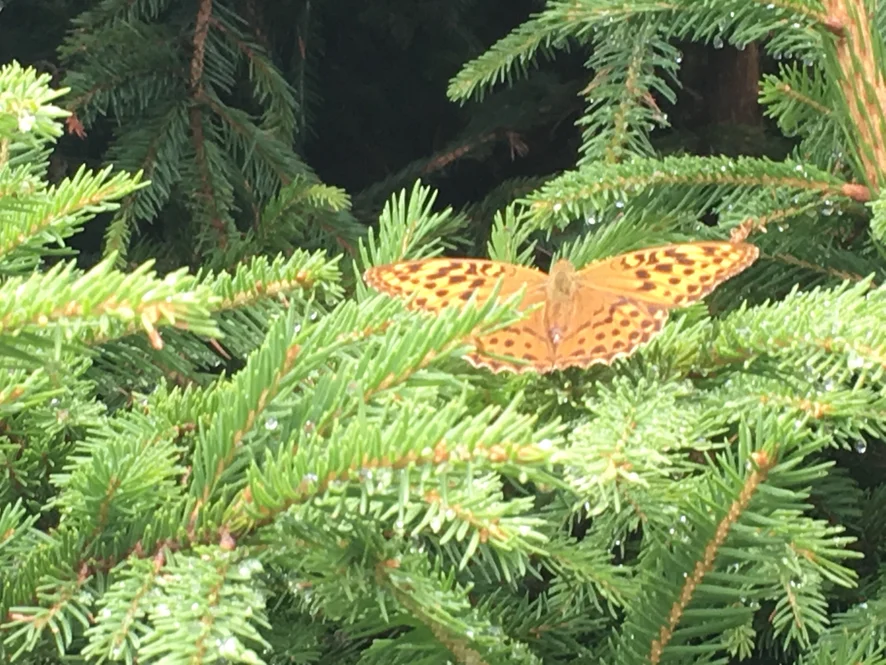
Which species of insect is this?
Argynnis paphia
